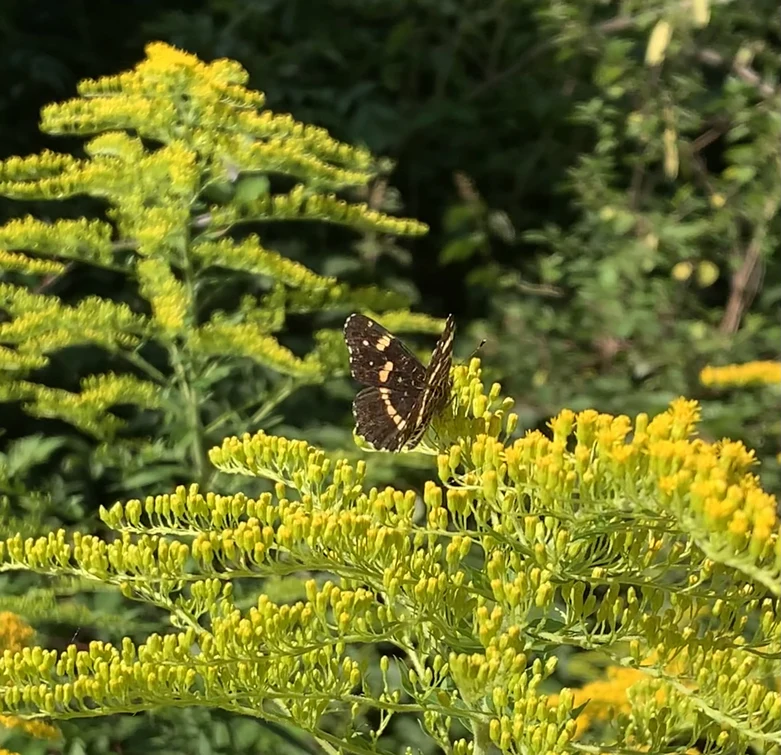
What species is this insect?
Araschnia levana
